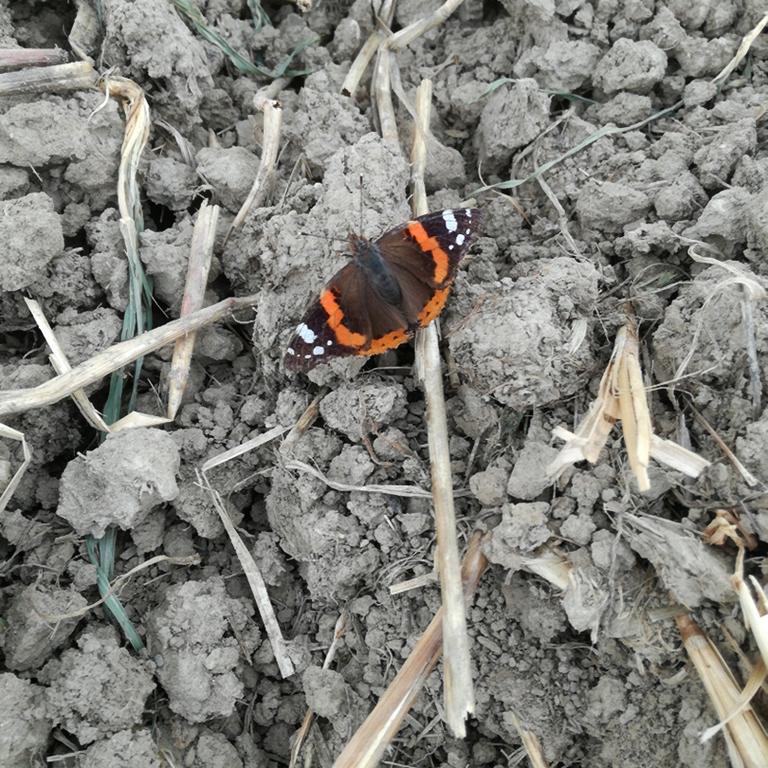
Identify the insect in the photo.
Vanessa atalanta
